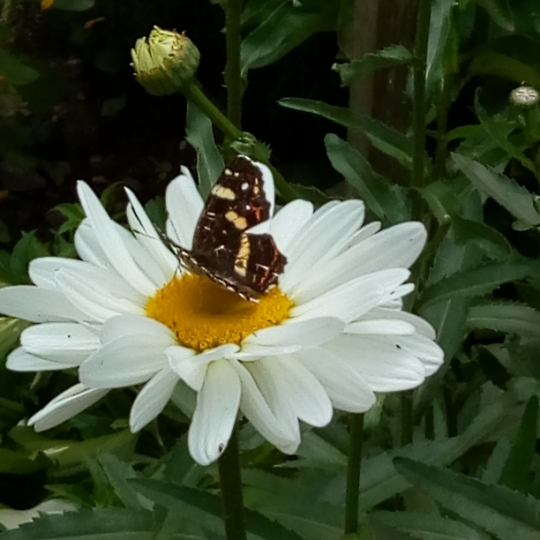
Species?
Araschnia levana
